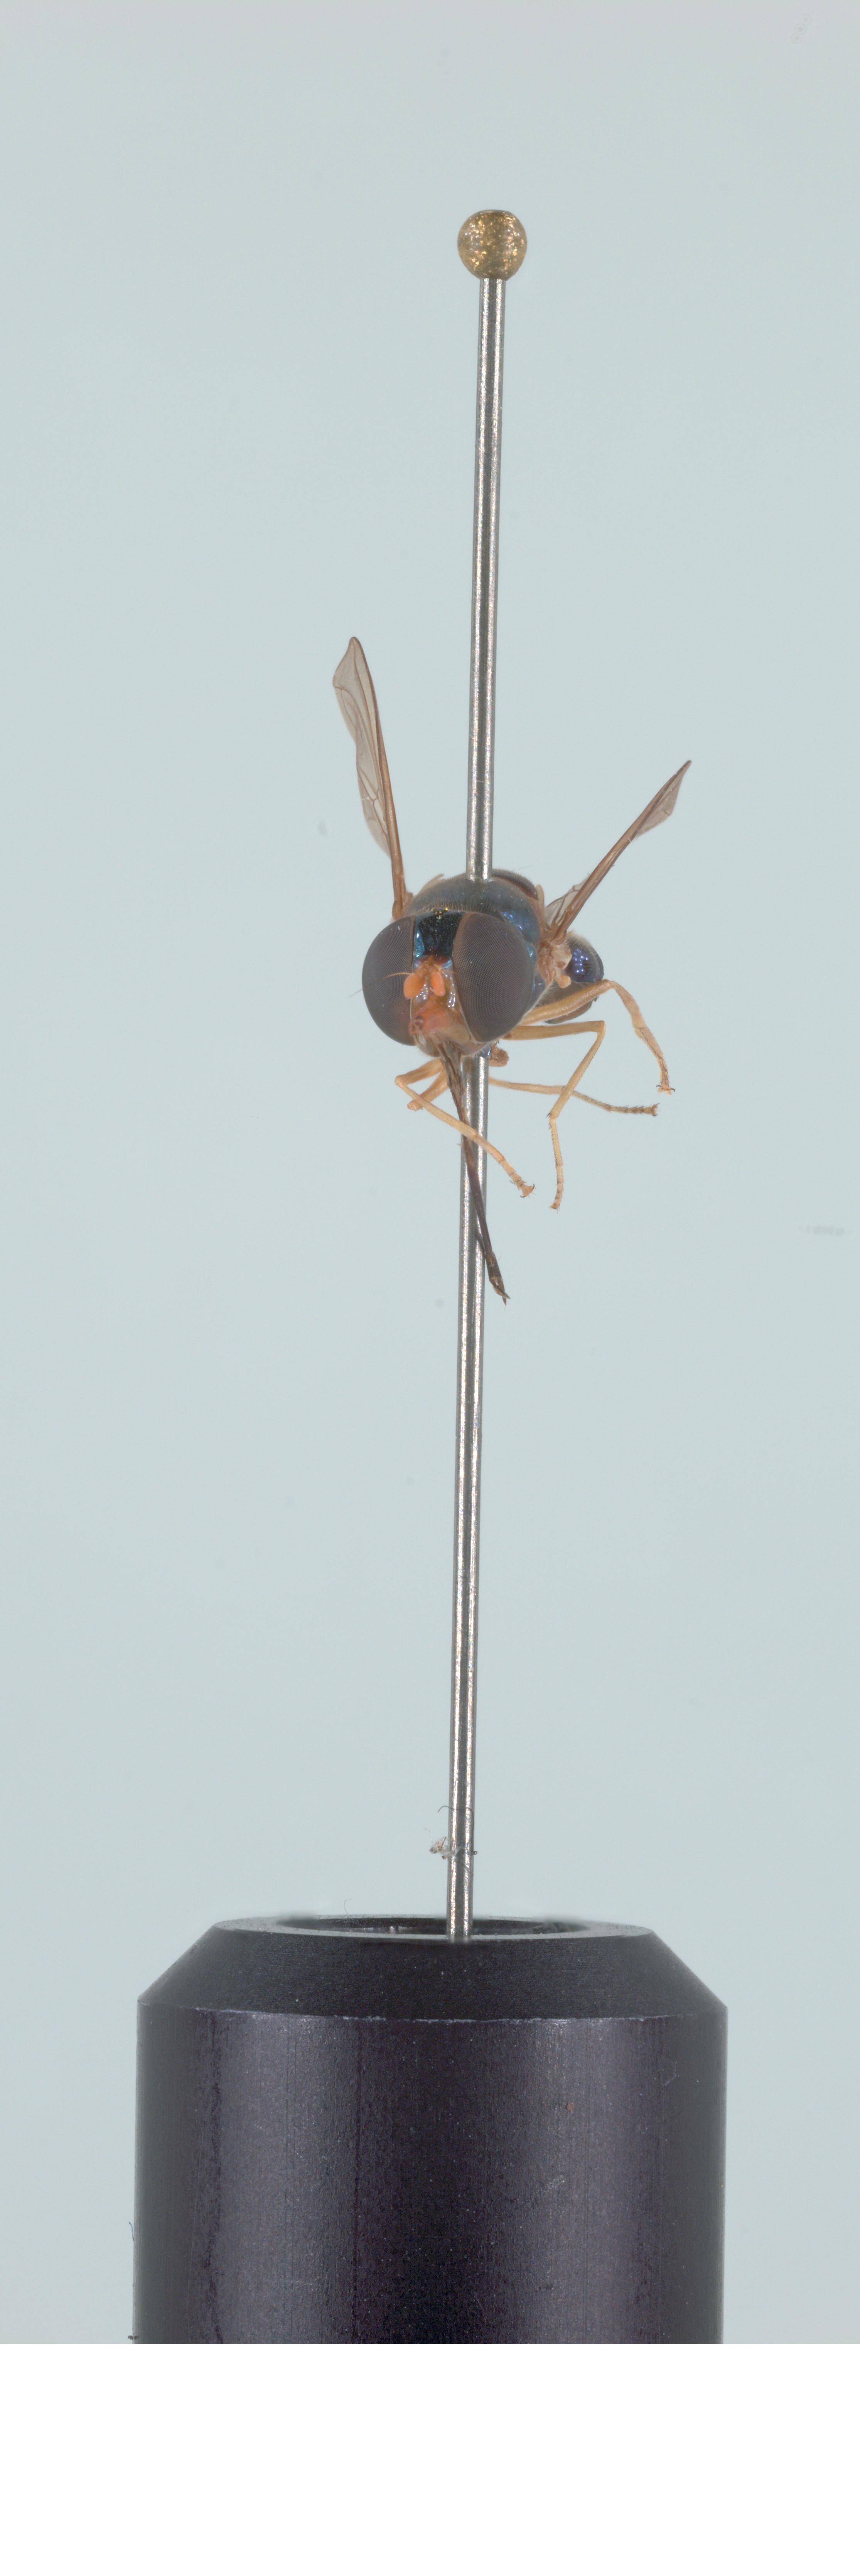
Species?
Rhingia caerulescens
